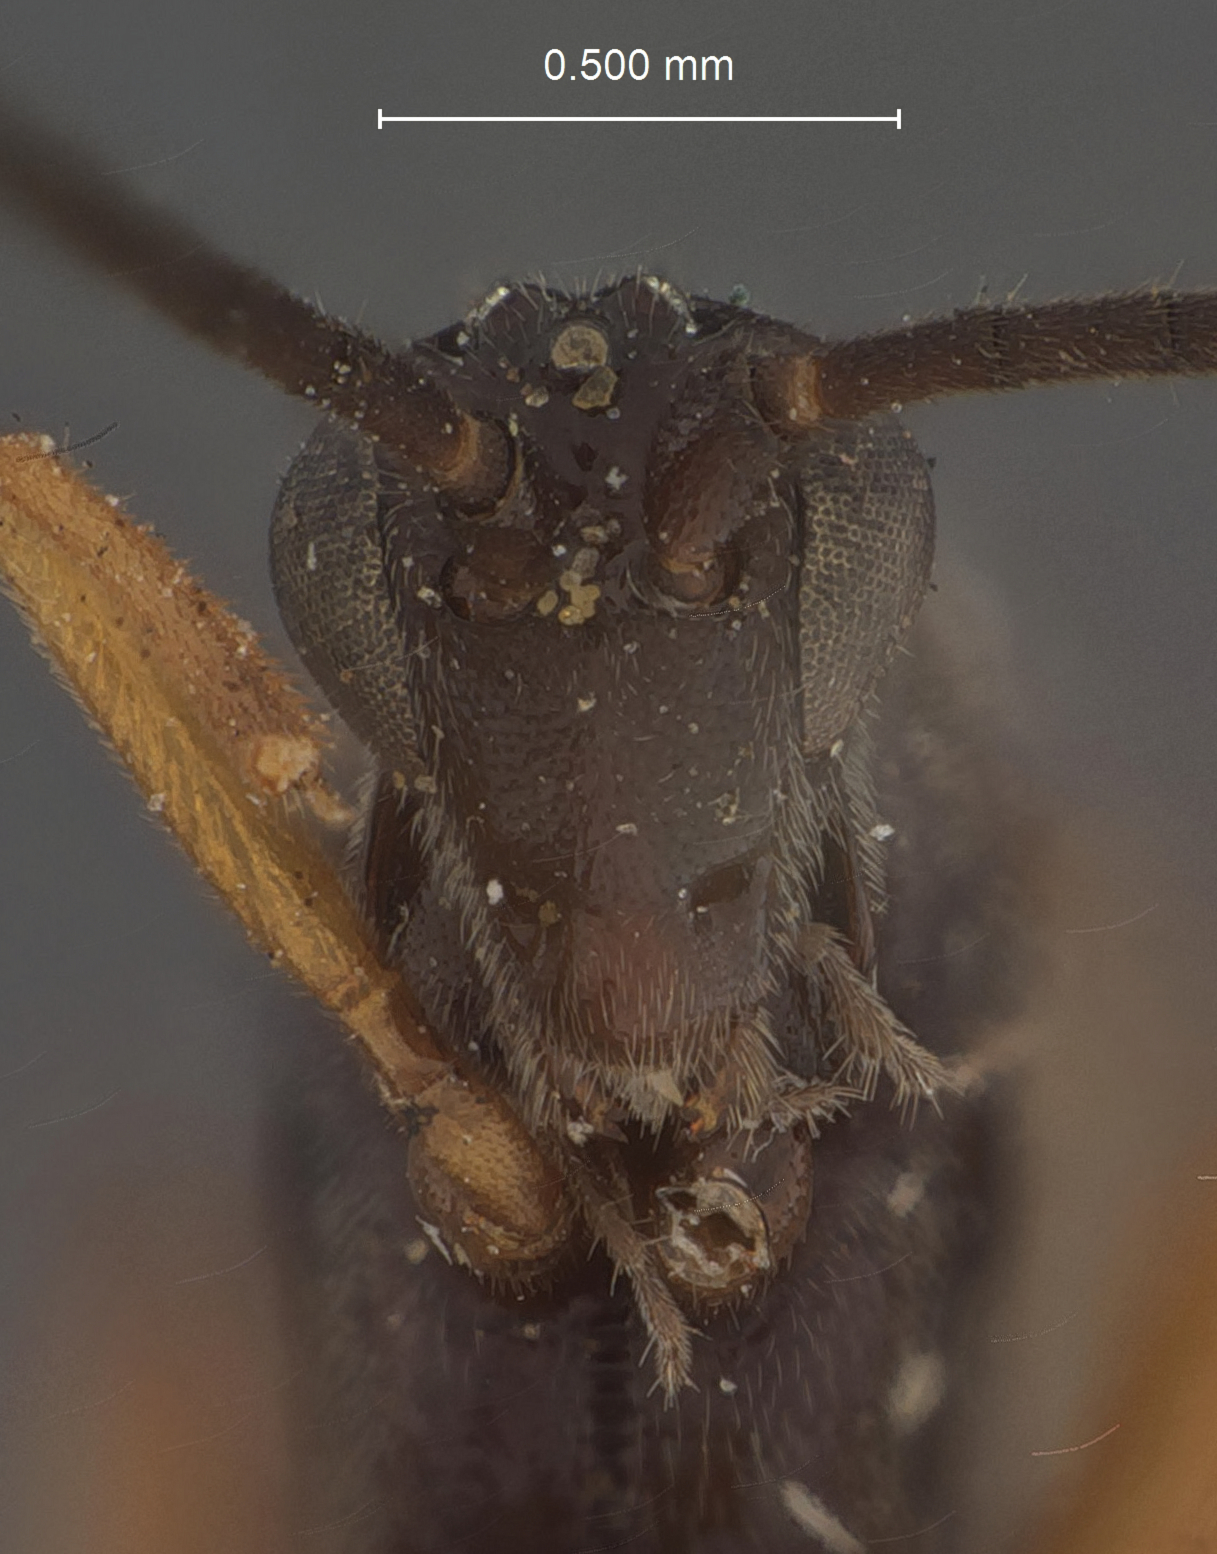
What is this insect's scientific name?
Orgilus rostratus
